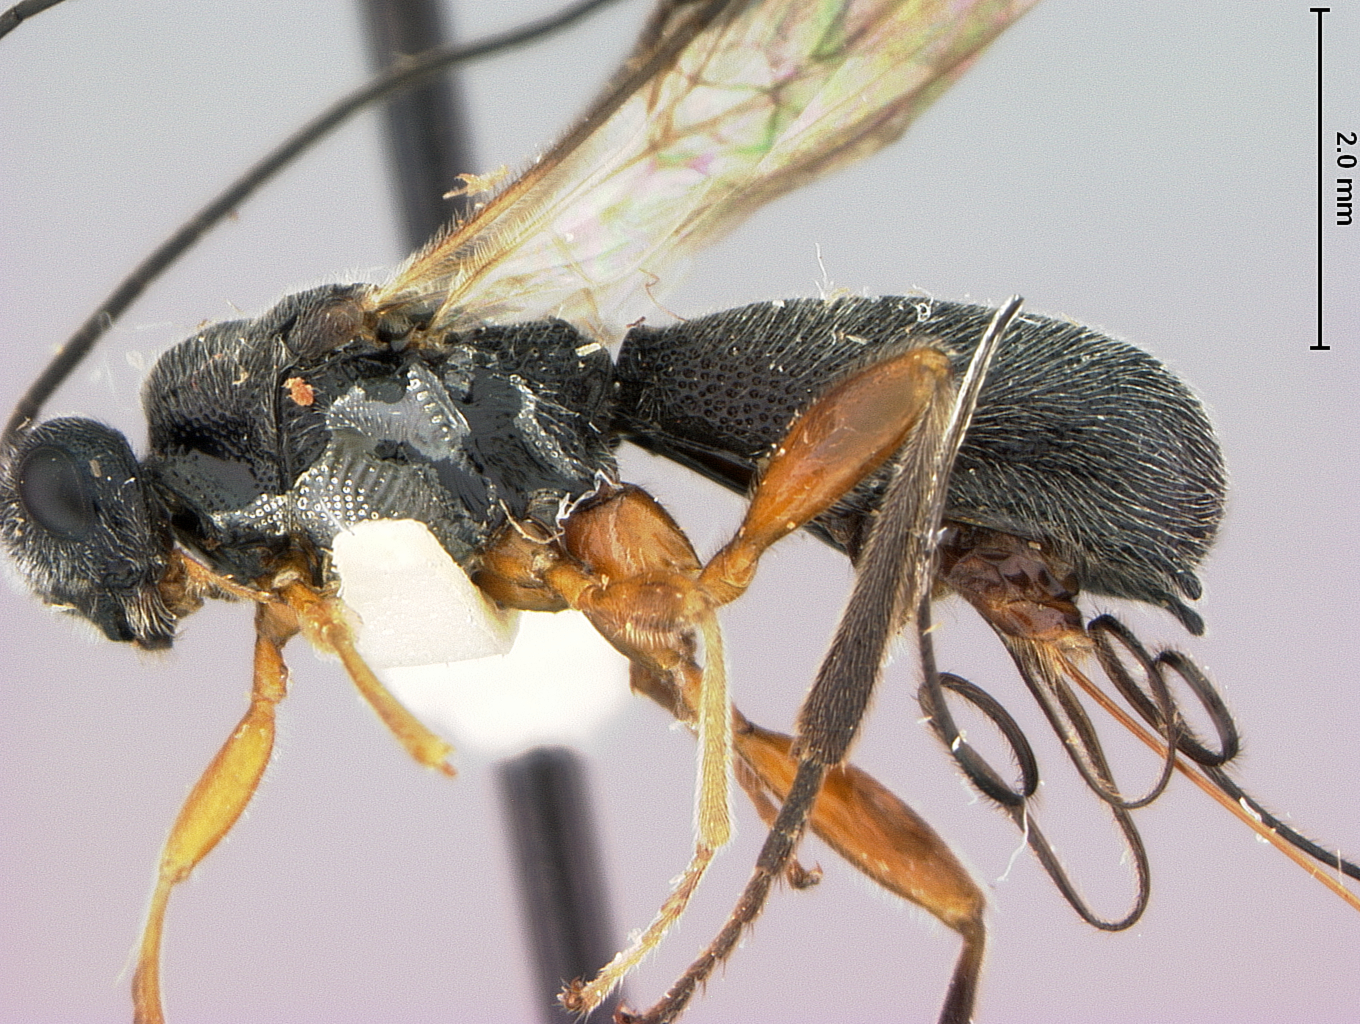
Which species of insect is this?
Urosigalphus donnae
